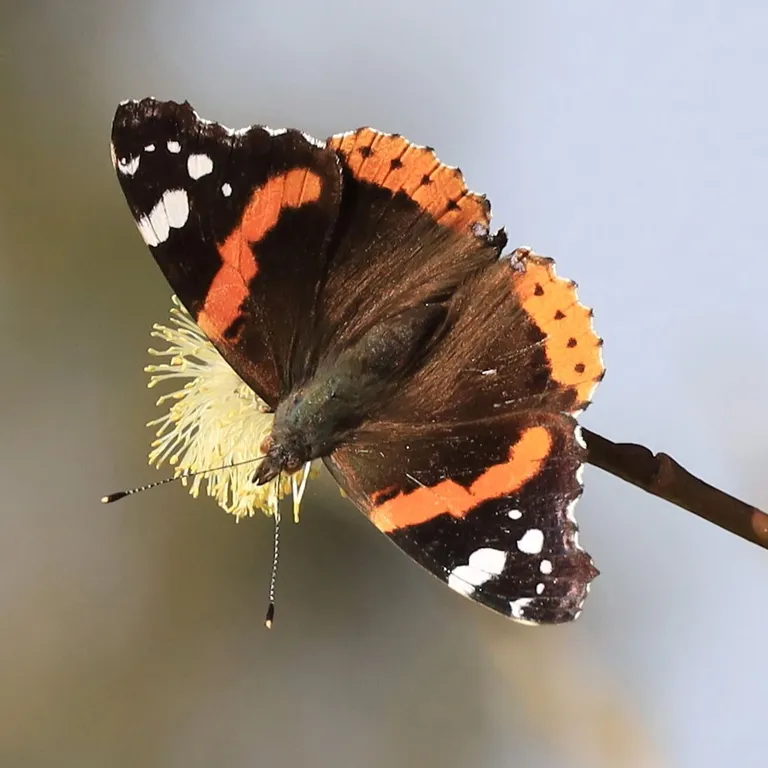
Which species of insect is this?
Vanessa atalanta
